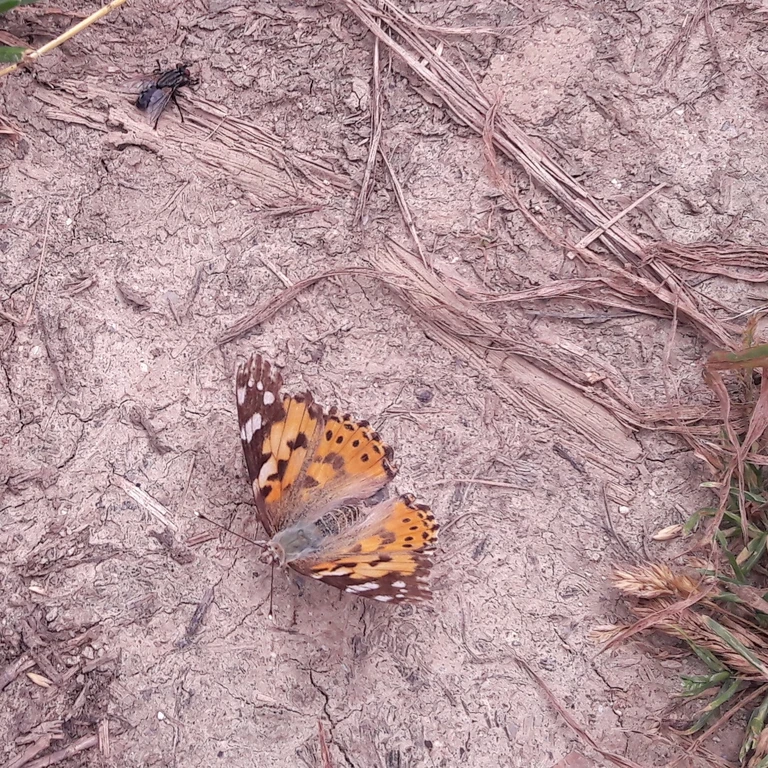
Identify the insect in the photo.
Vanessa cardui
